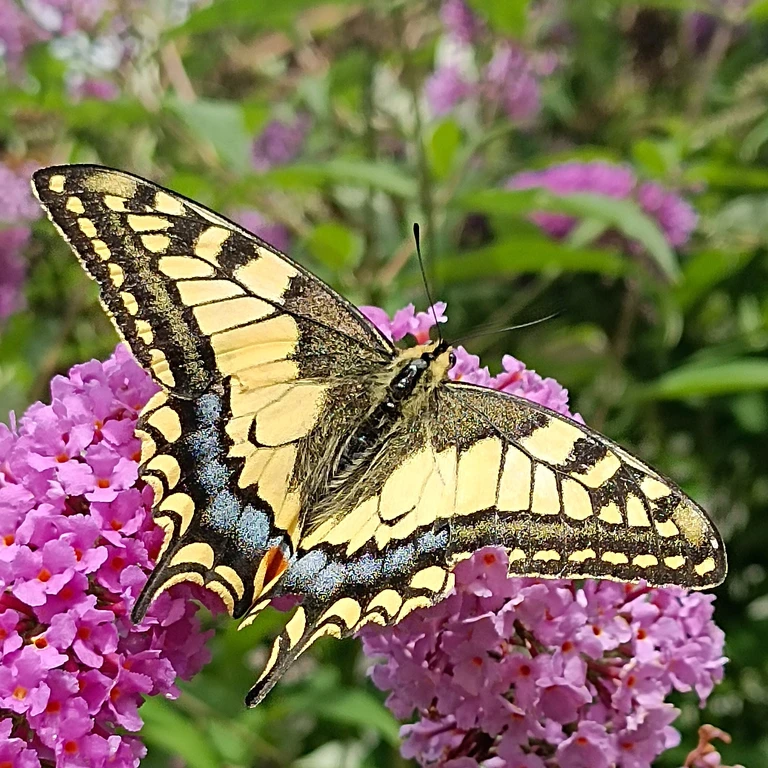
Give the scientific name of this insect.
Papilio machaon
